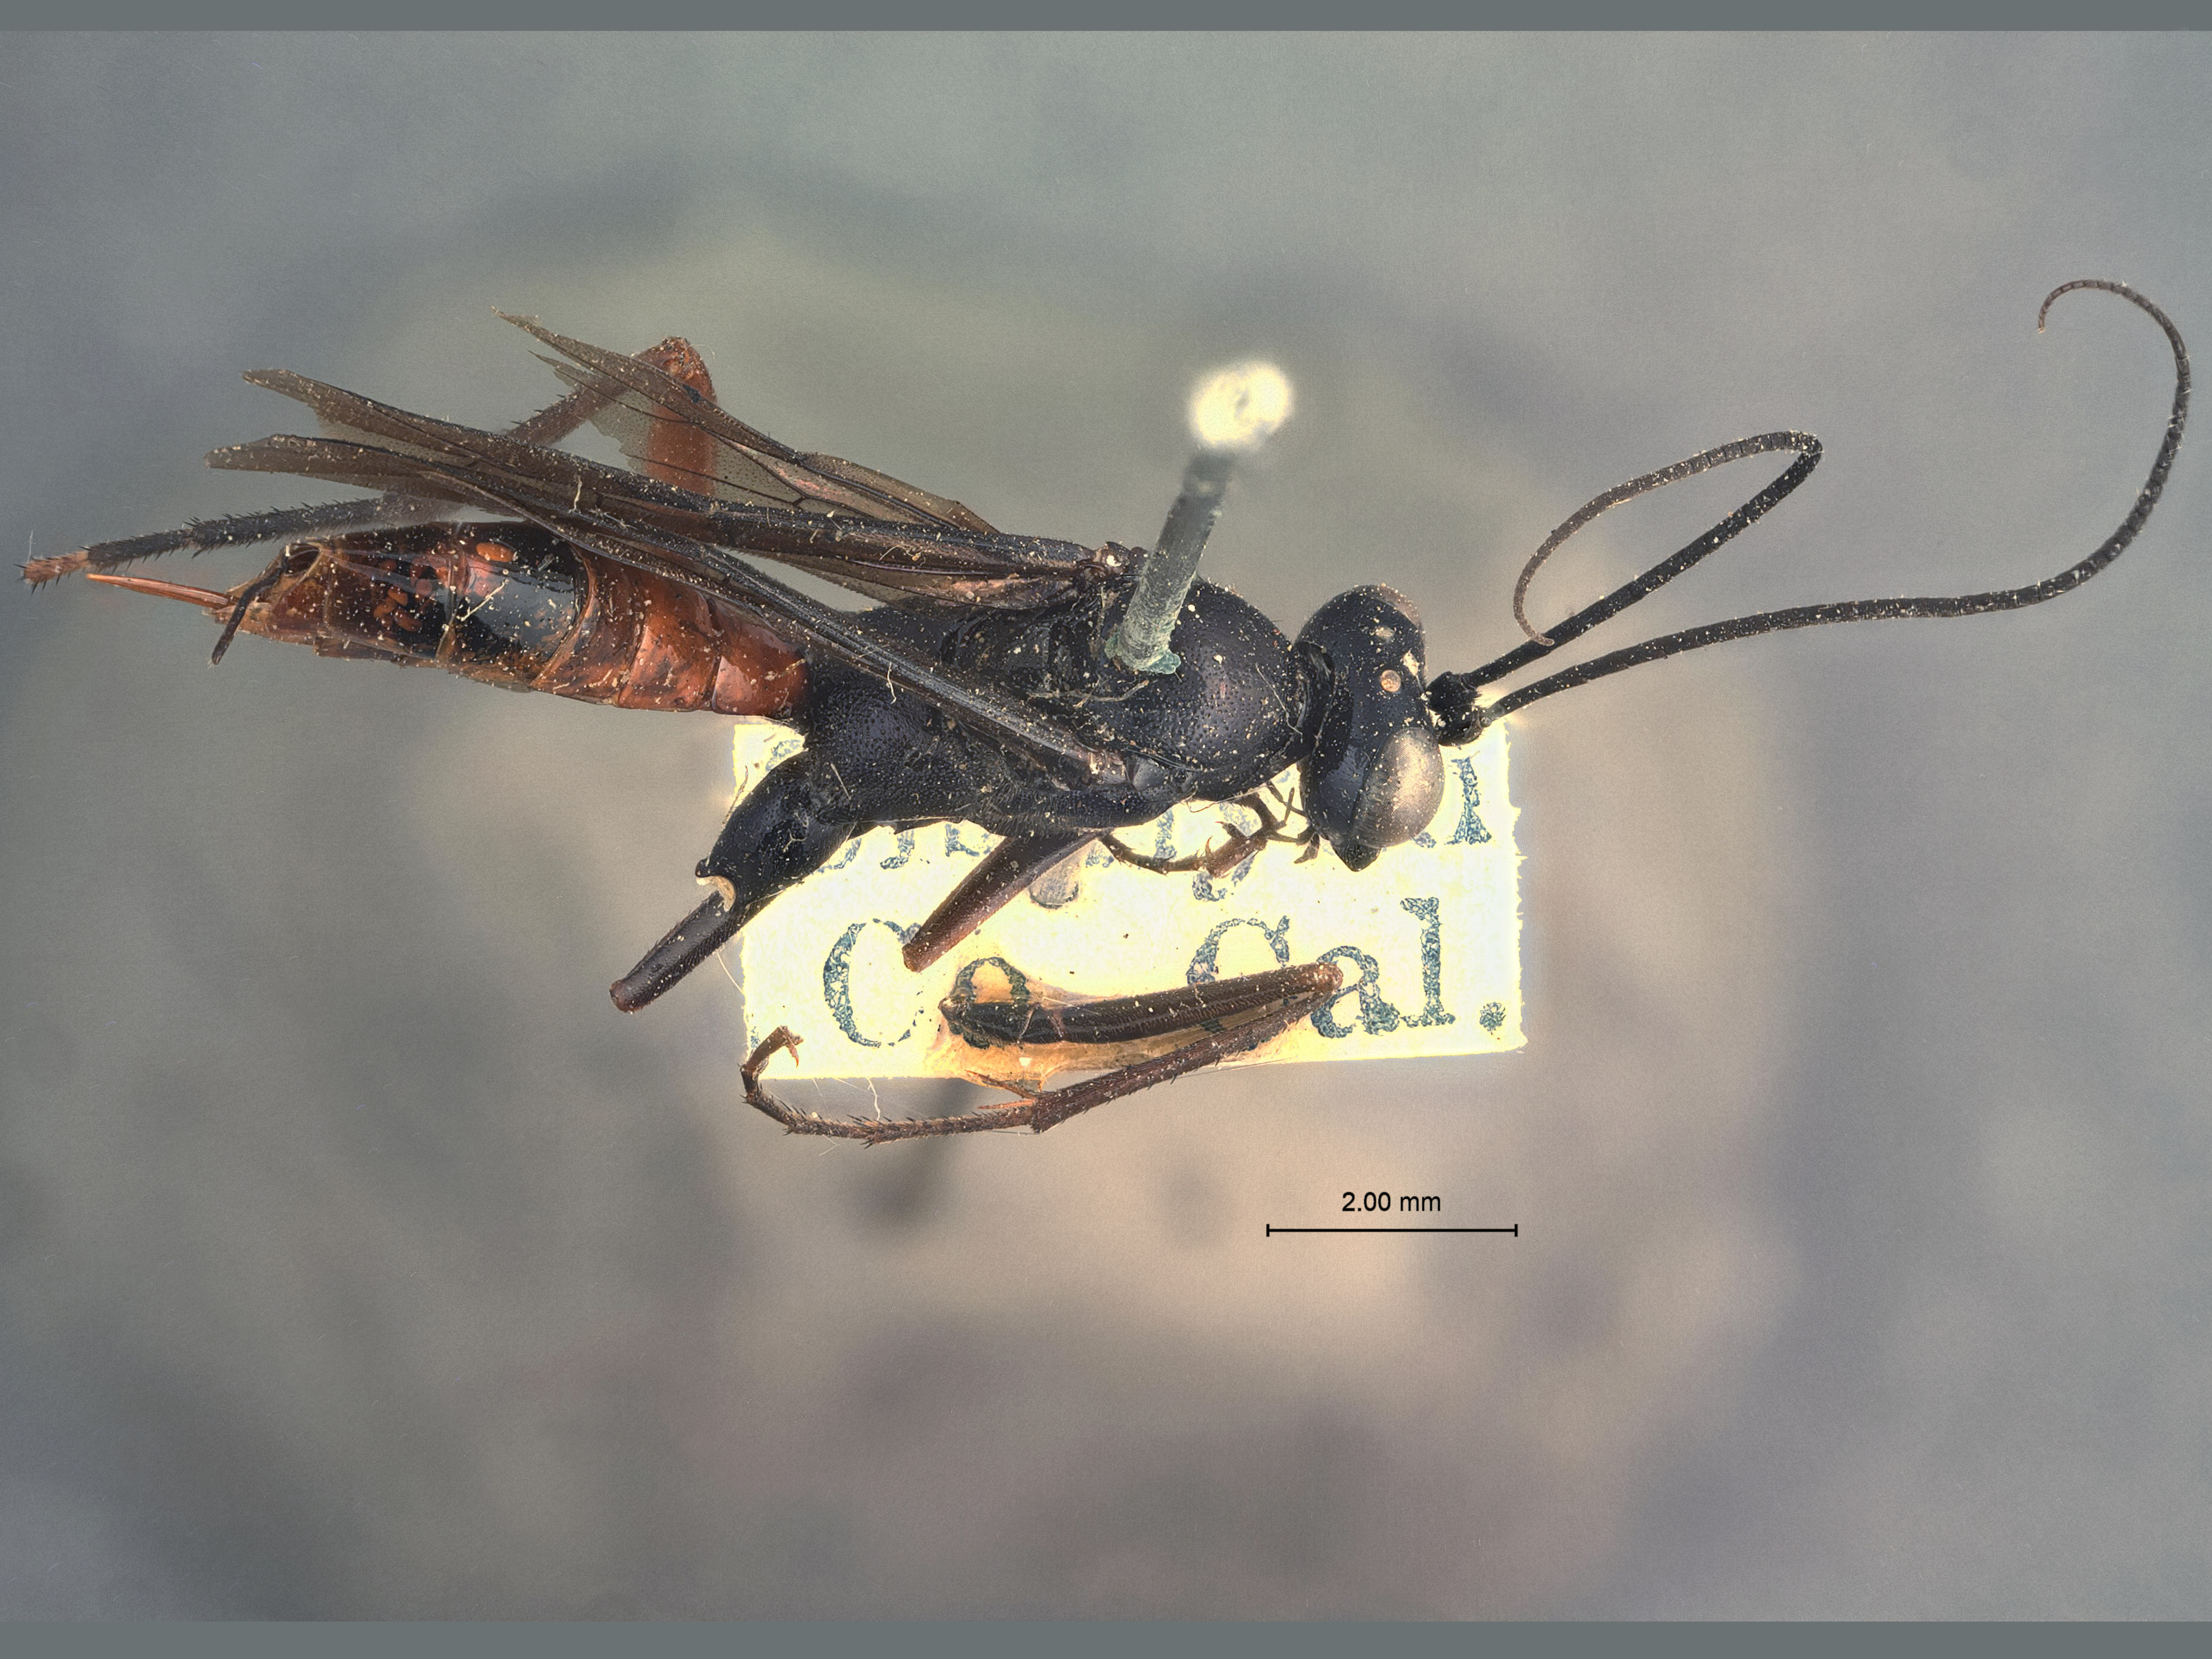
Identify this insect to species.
Exetastes purpureus
